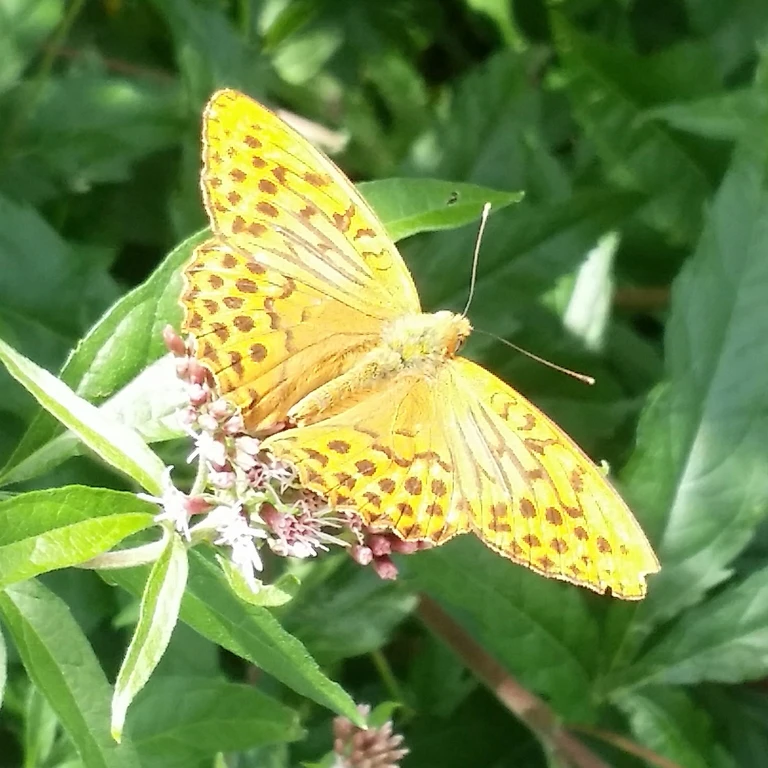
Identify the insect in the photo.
Argynnis paphia
